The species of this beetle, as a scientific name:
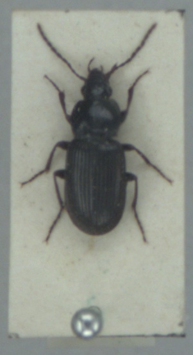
Pterostichus vernalis
